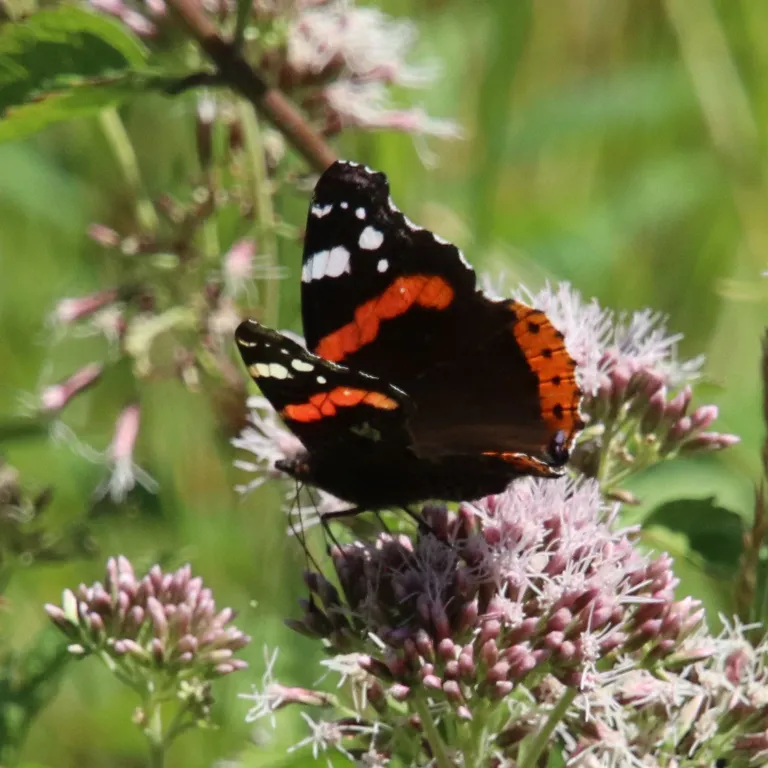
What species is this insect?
Vanessa atalanta
